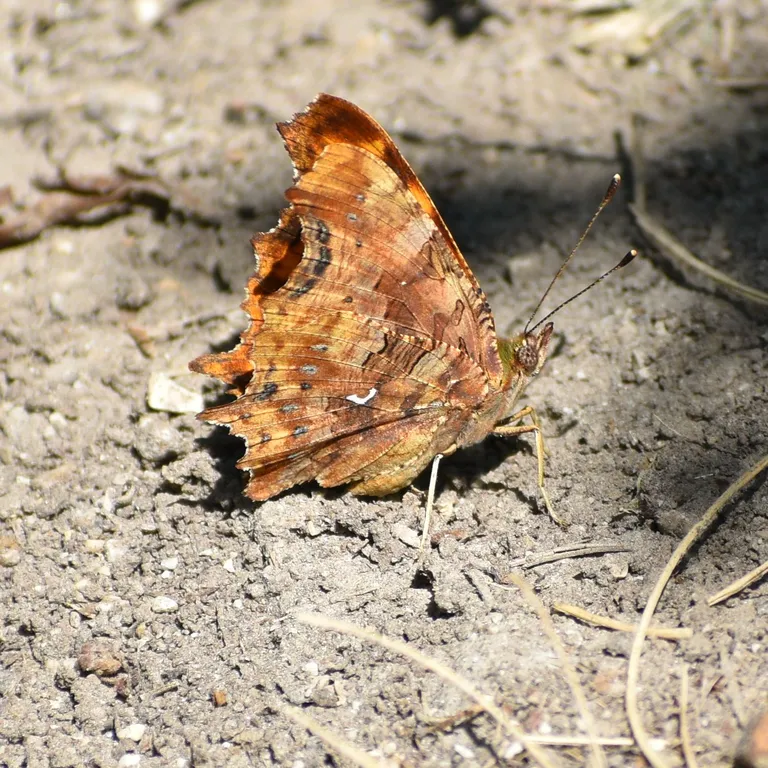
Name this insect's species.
Polygonia c-album
